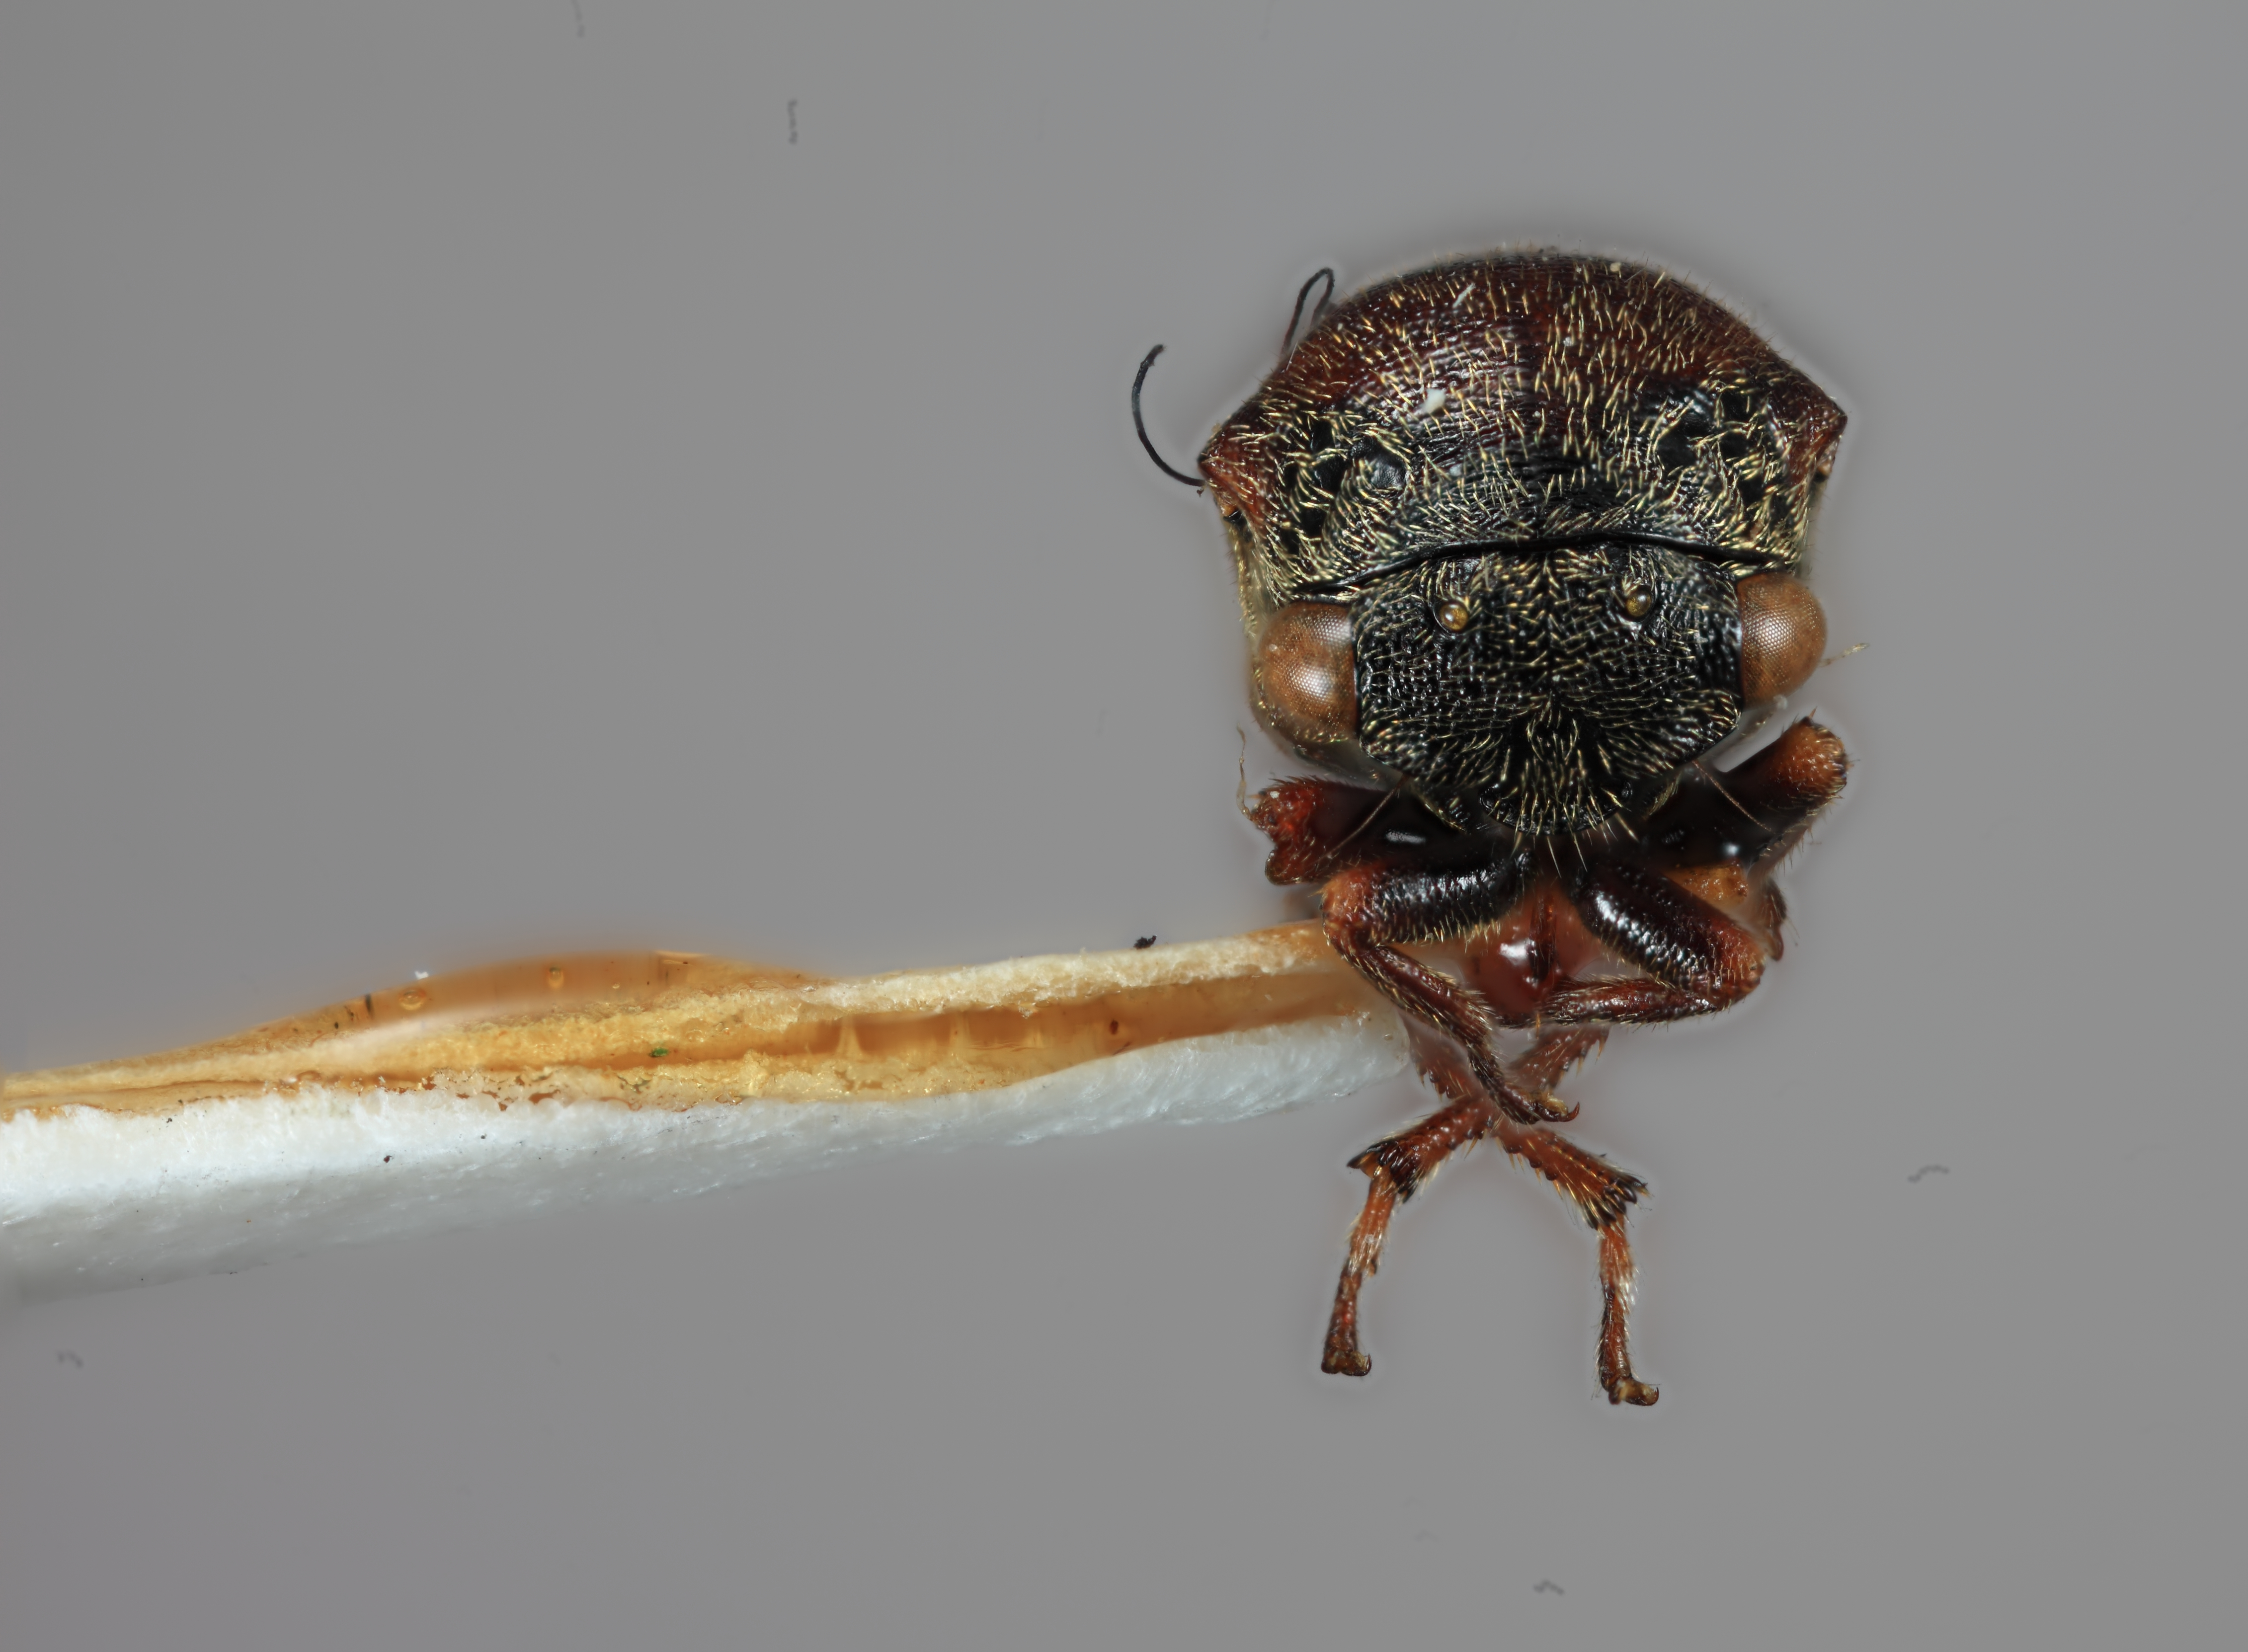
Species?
Gargara pinguis
